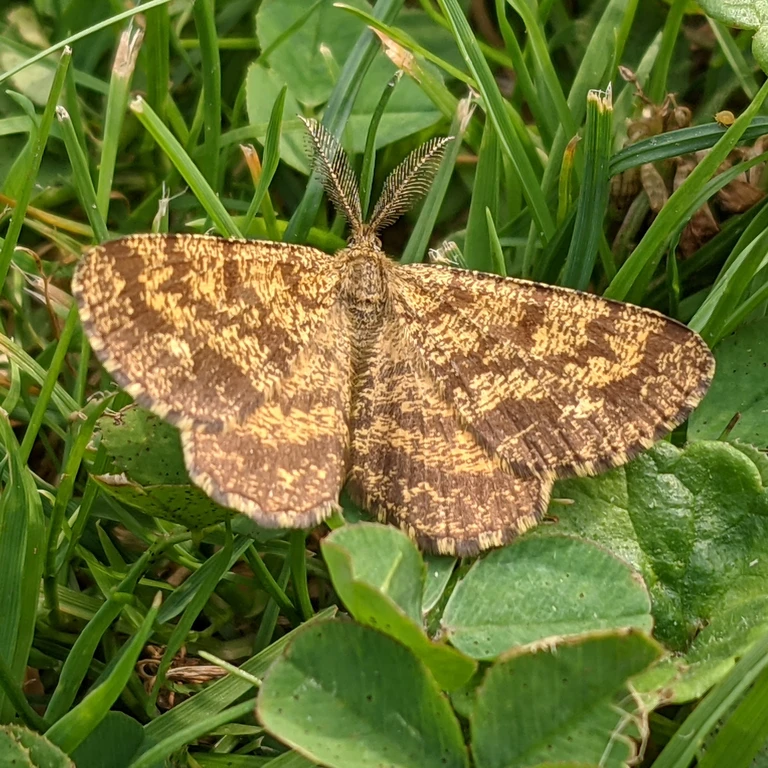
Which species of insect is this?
Ematurga atomaria
